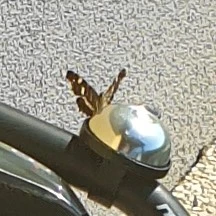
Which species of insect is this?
Araschnia levana
